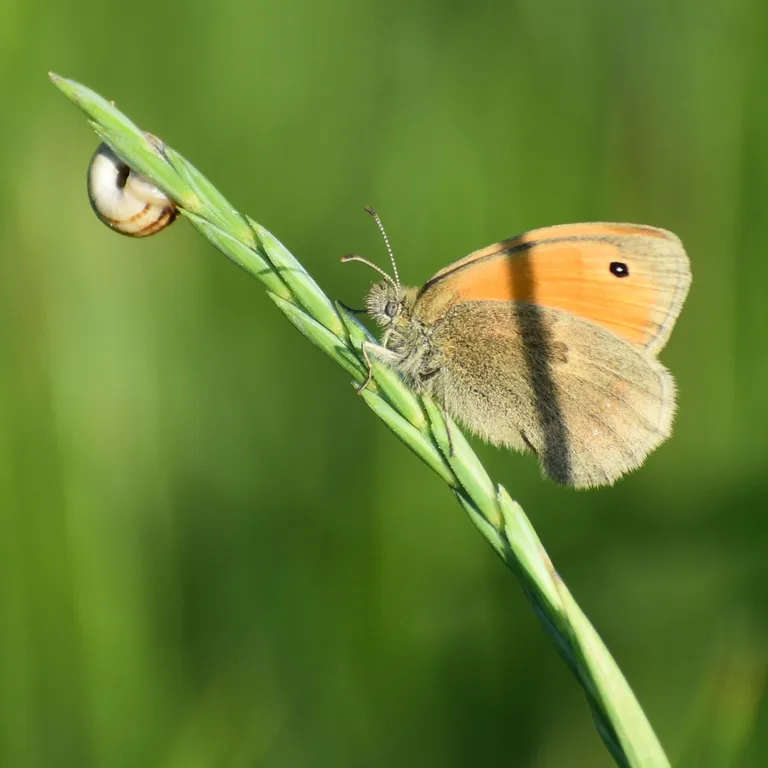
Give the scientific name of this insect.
Coenonympha pamphilus
